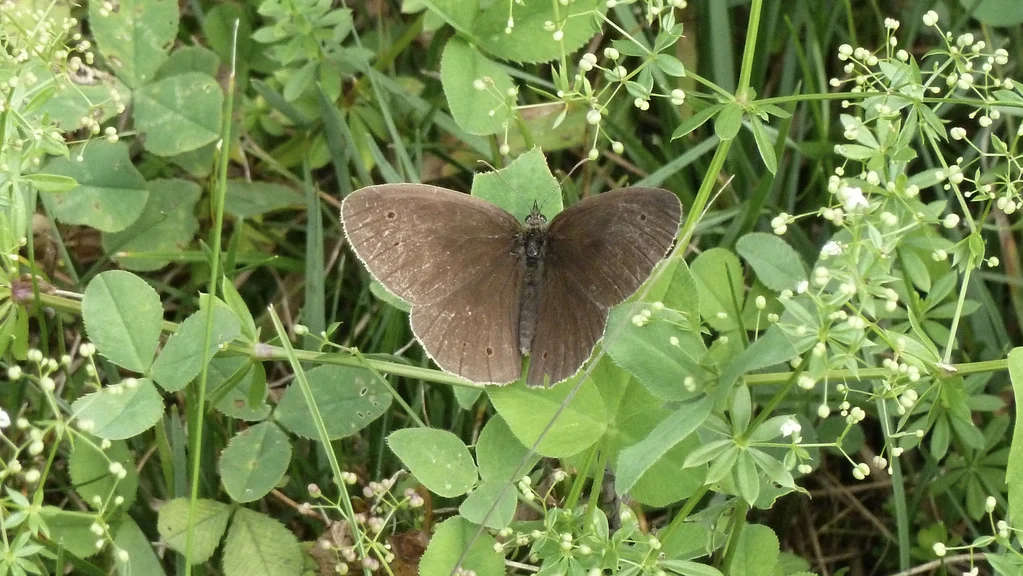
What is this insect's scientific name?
Aphantopus hyperantus
